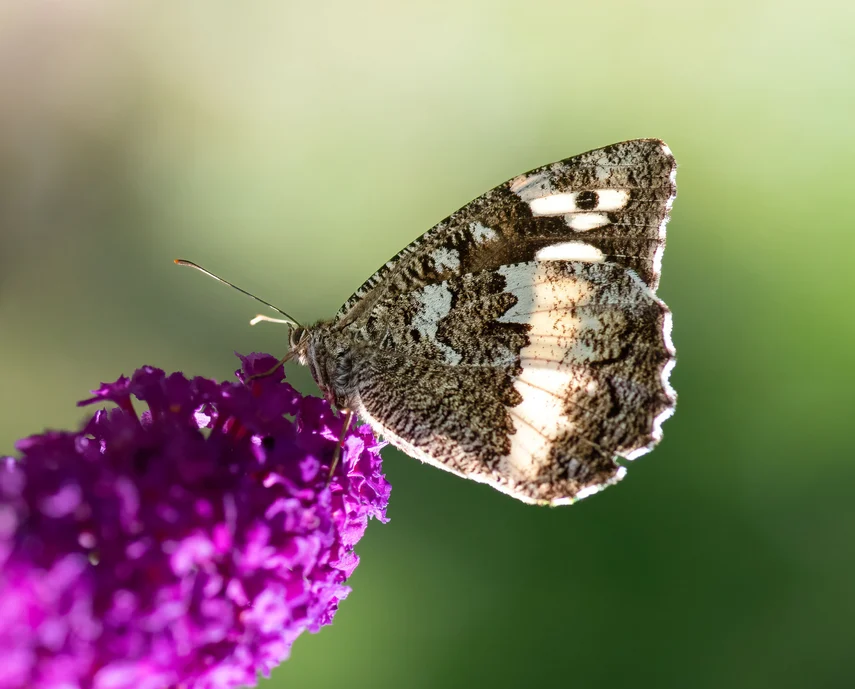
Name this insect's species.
Brintesia circe
